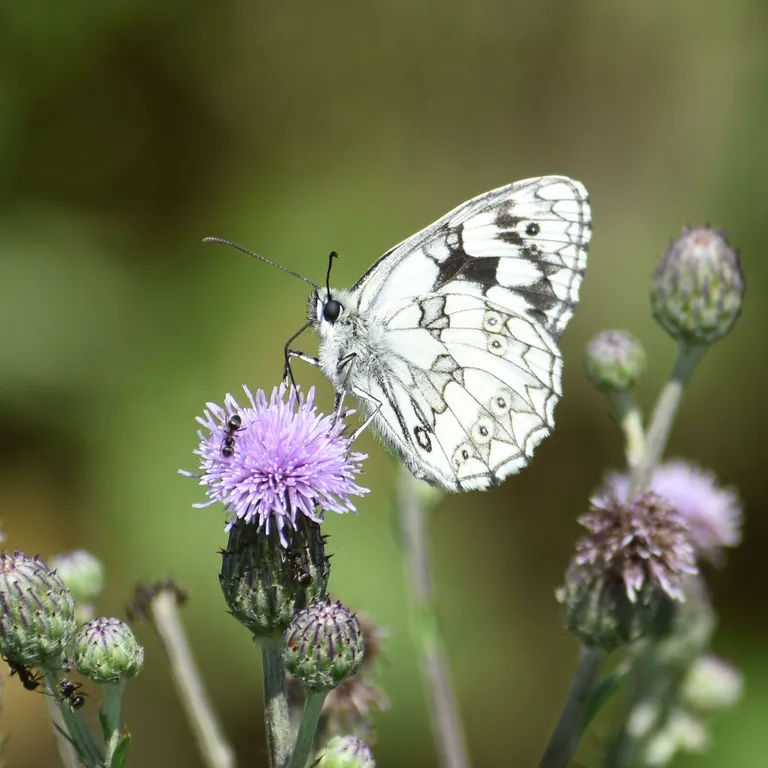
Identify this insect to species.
Melanargia galathea
